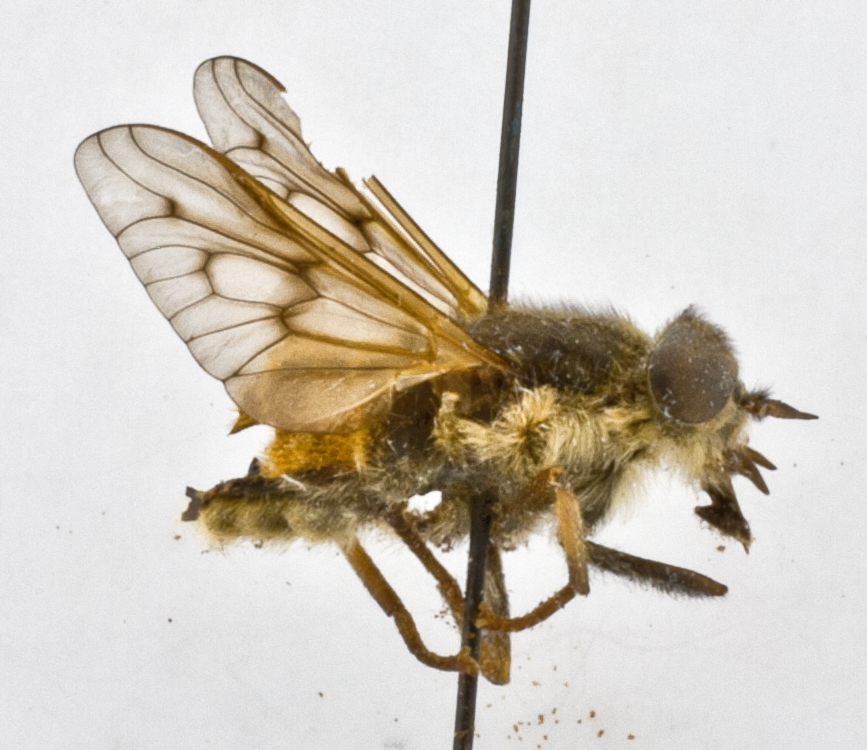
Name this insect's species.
Hybomitra nola
